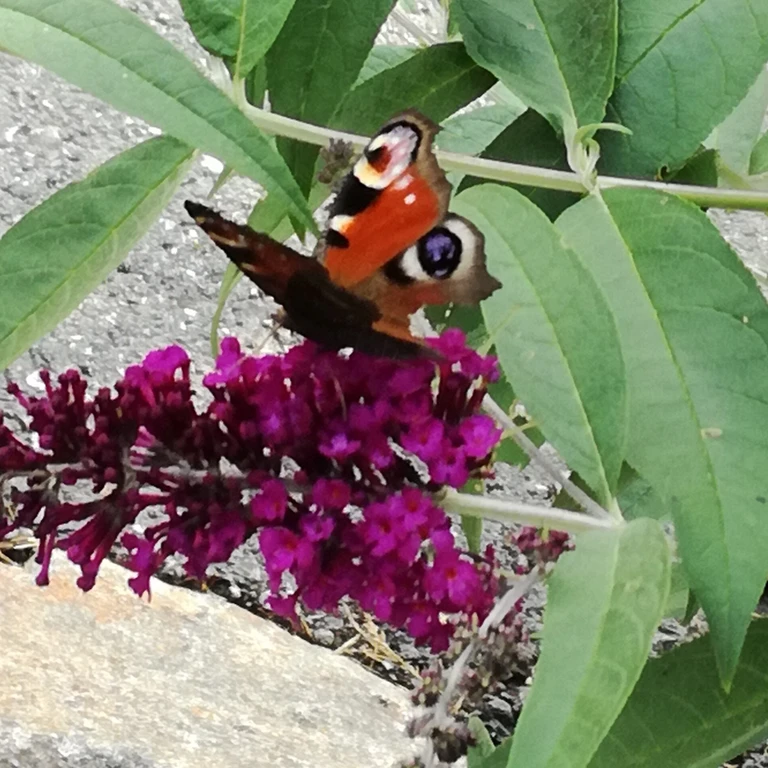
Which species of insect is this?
Aglais io
